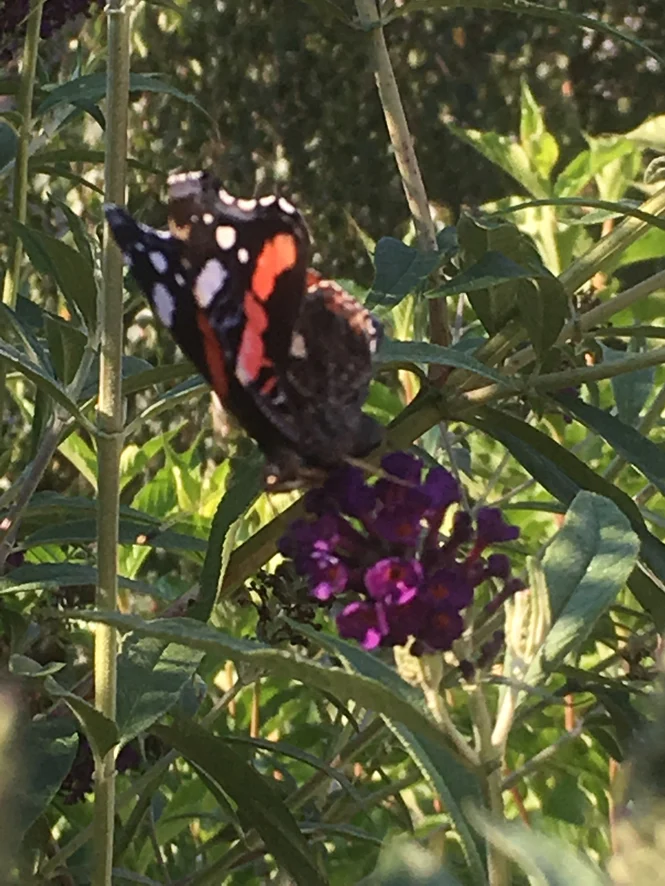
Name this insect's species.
Vanessa atalanta
